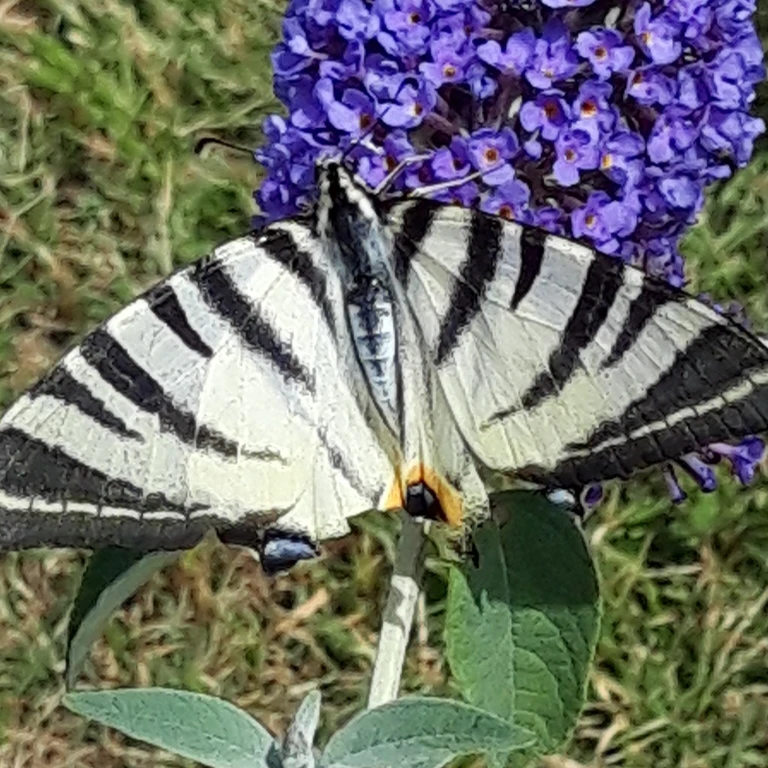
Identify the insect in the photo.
Iphiclides podalirius
